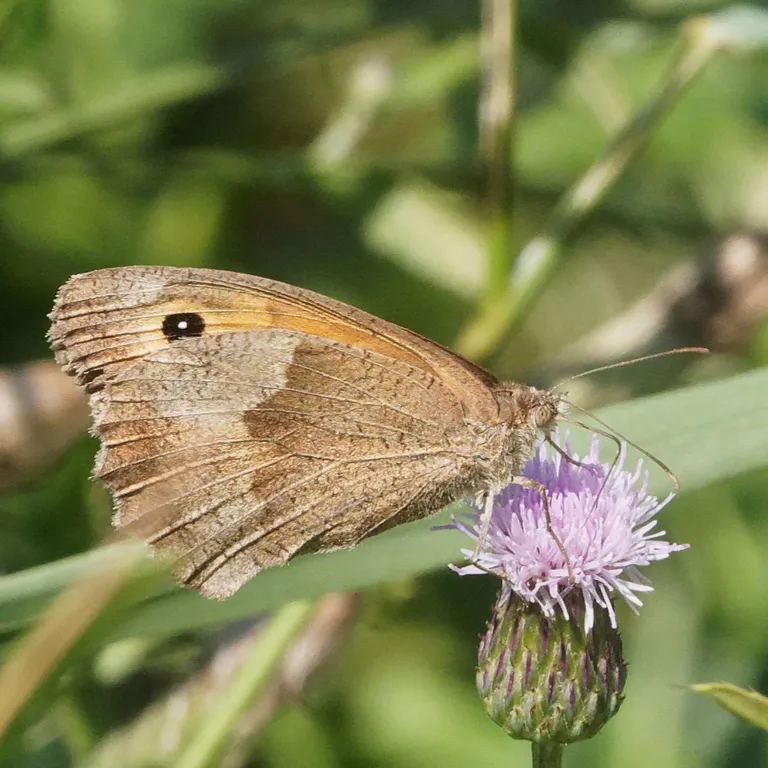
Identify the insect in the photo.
Maniola jurtina
